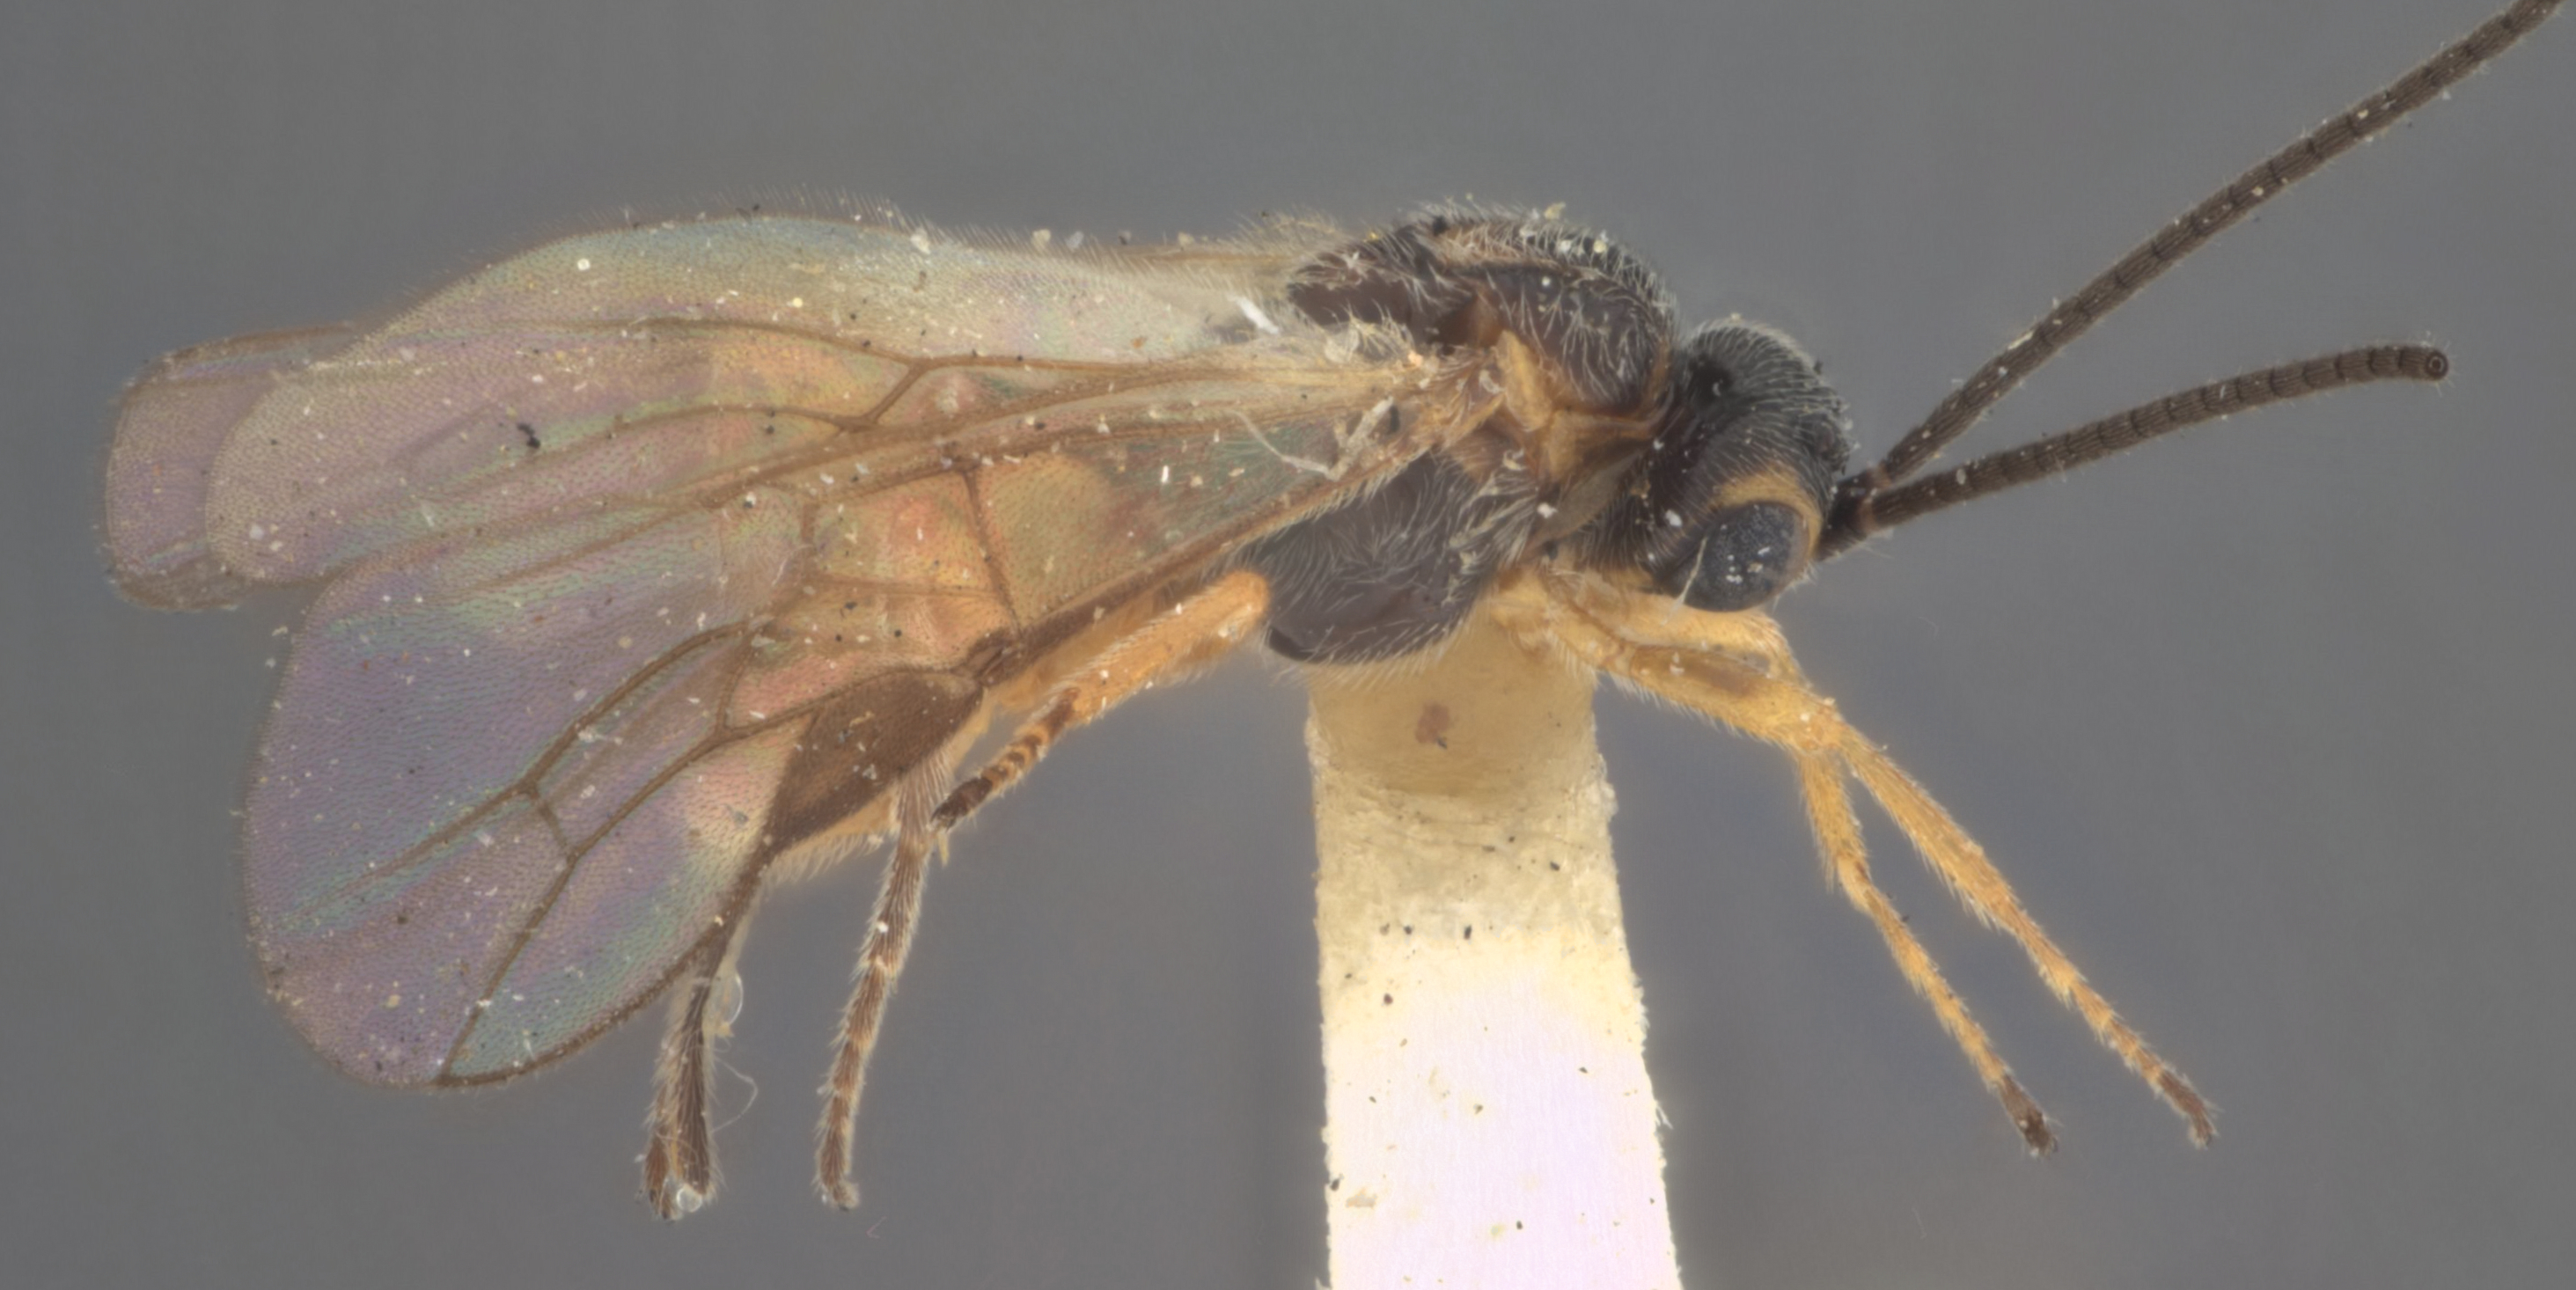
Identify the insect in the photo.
Microbracon coleophorae
